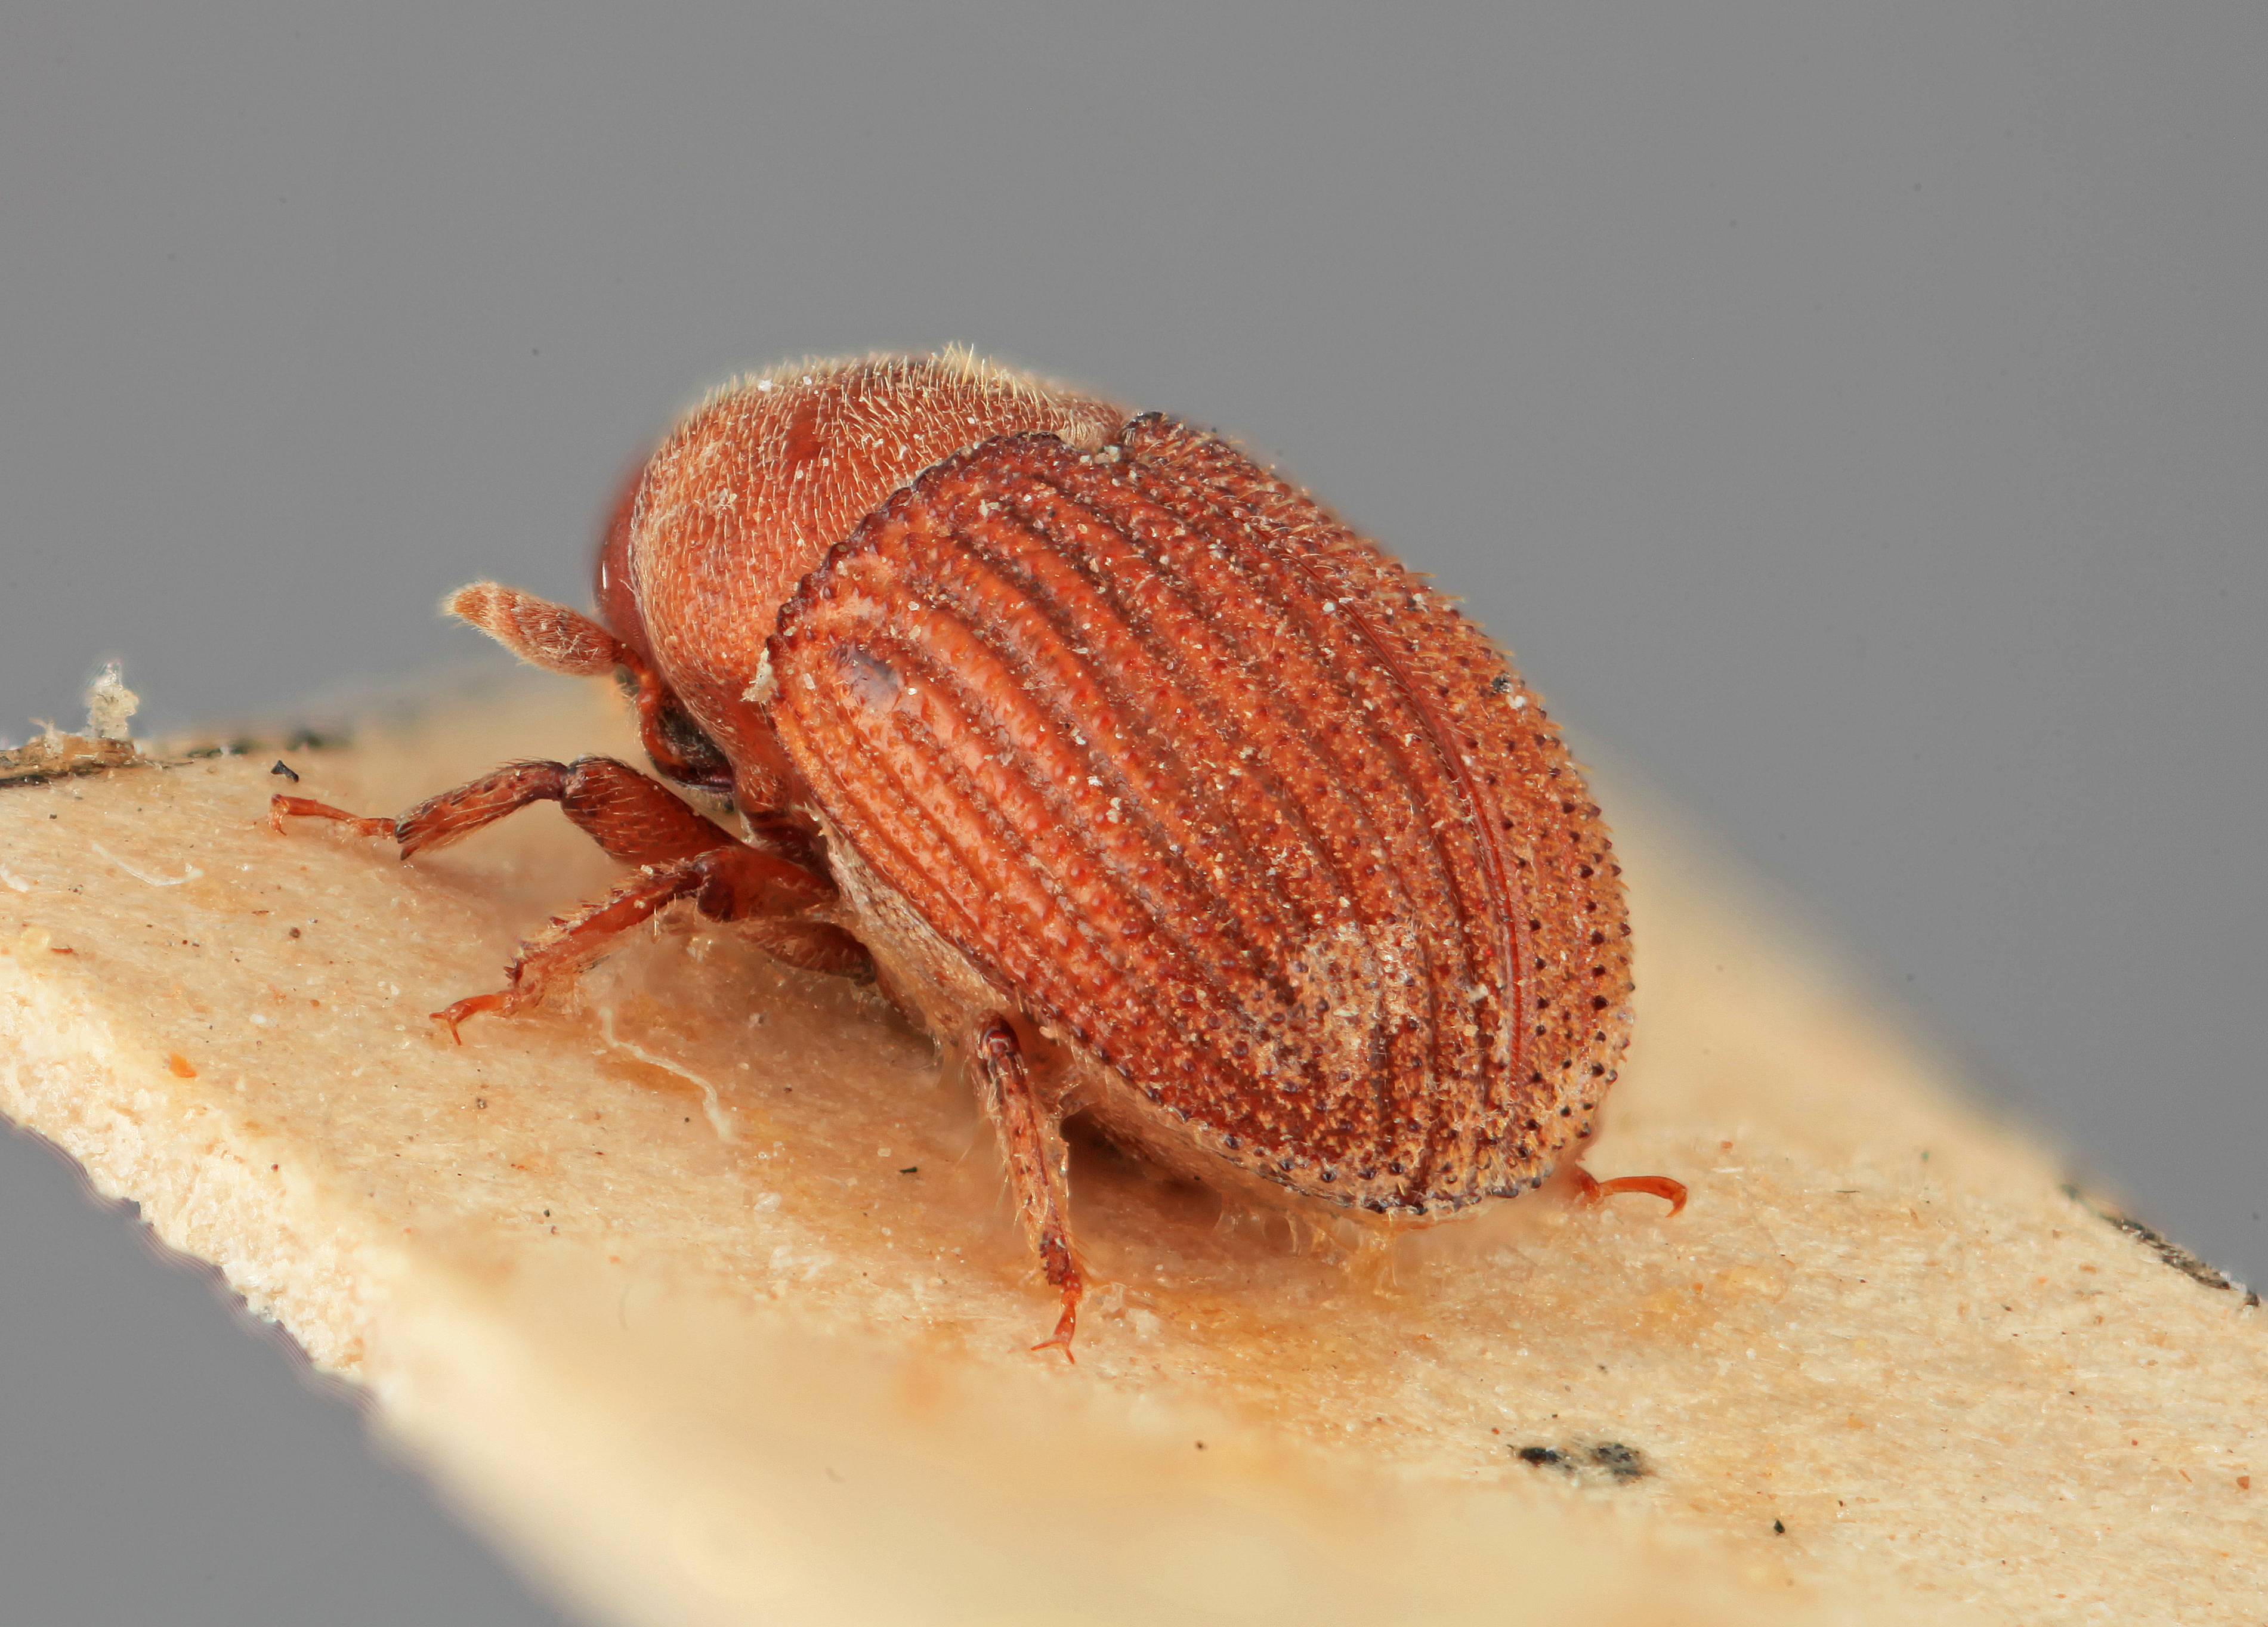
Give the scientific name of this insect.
Olonthogaster jiri
